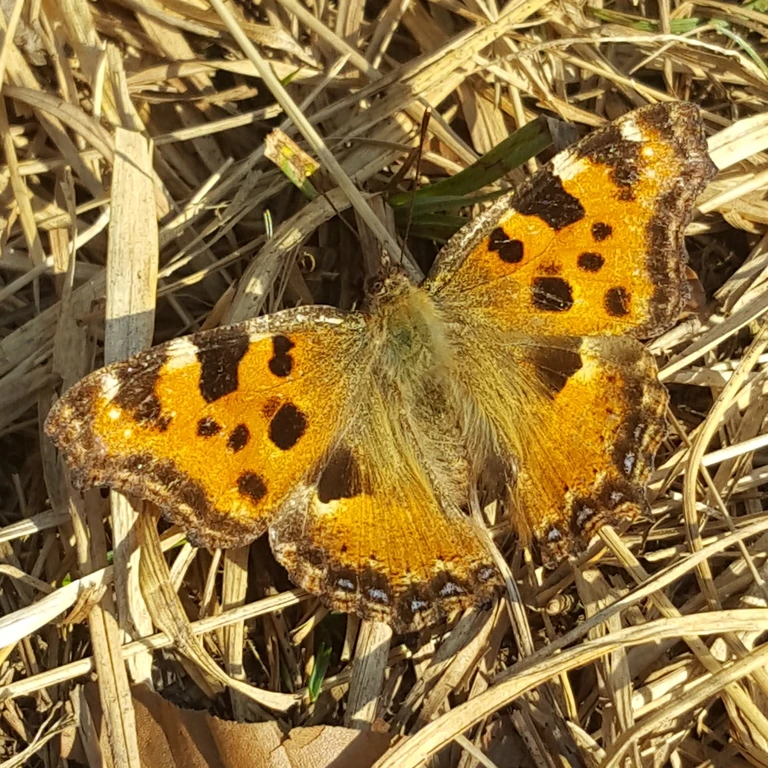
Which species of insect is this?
Nymphalis polychloros
